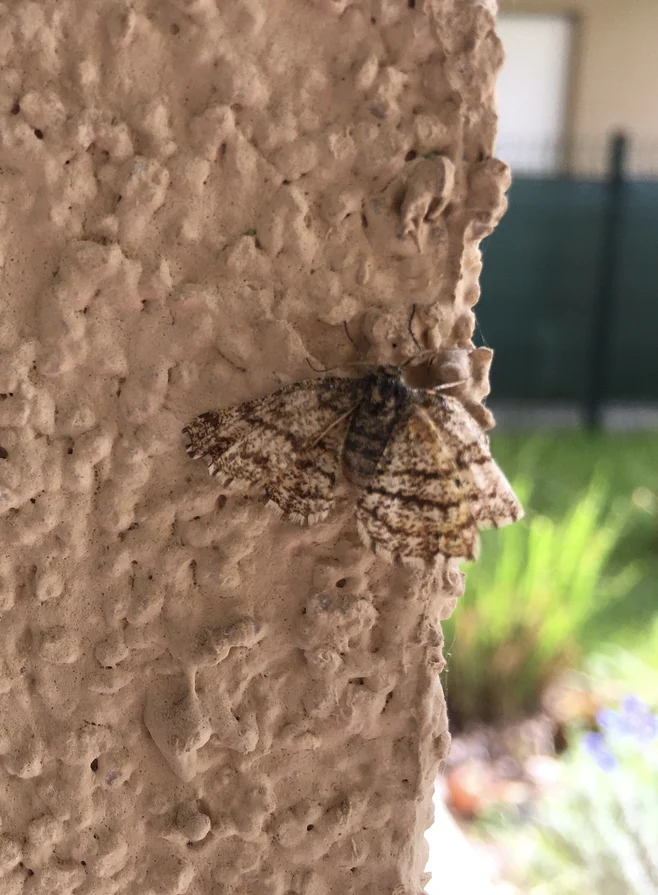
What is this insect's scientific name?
Ematurga atomaria
